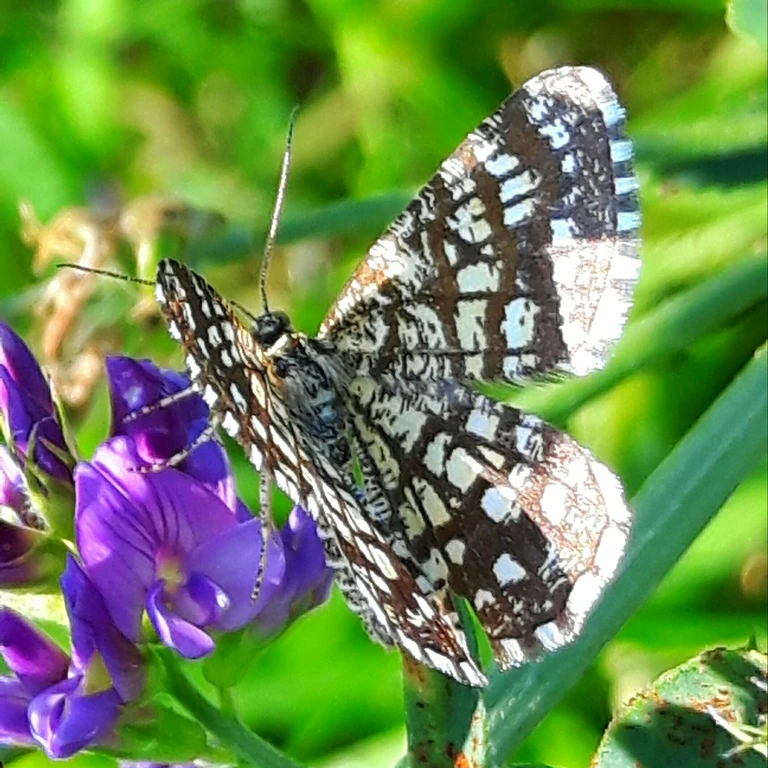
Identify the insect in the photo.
Chiasmia clathrata
